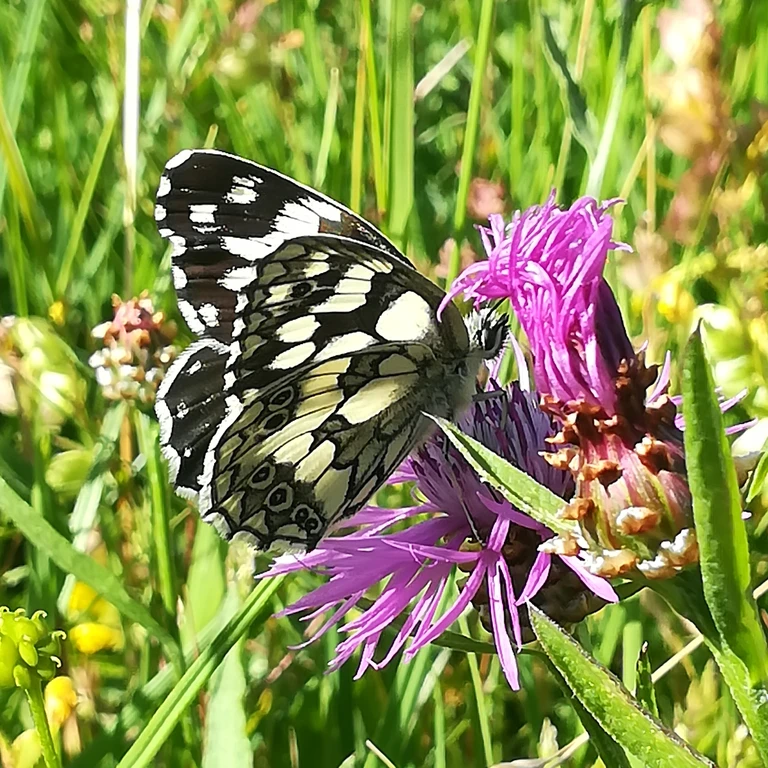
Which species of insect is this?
Melanargia galathea
